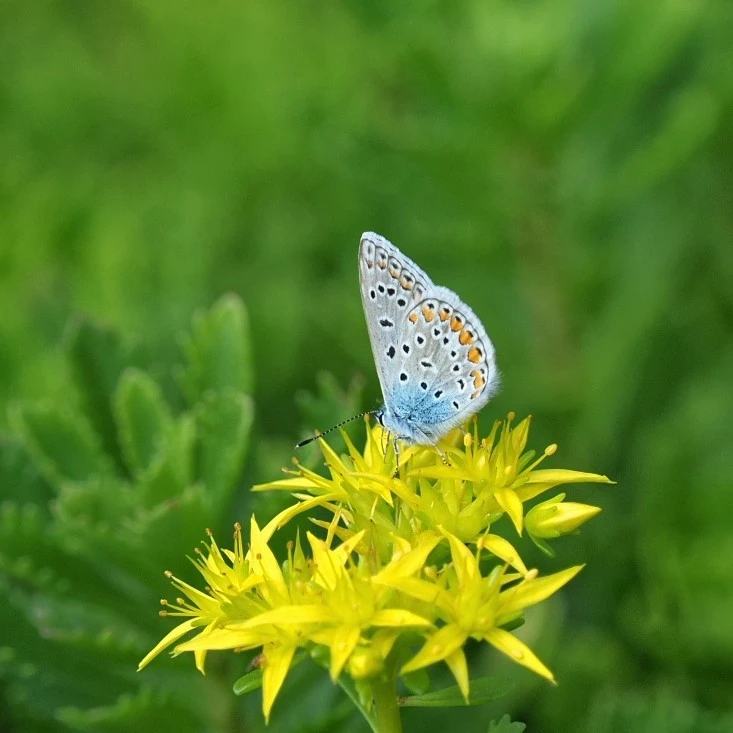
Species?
Polyommatus icarus
